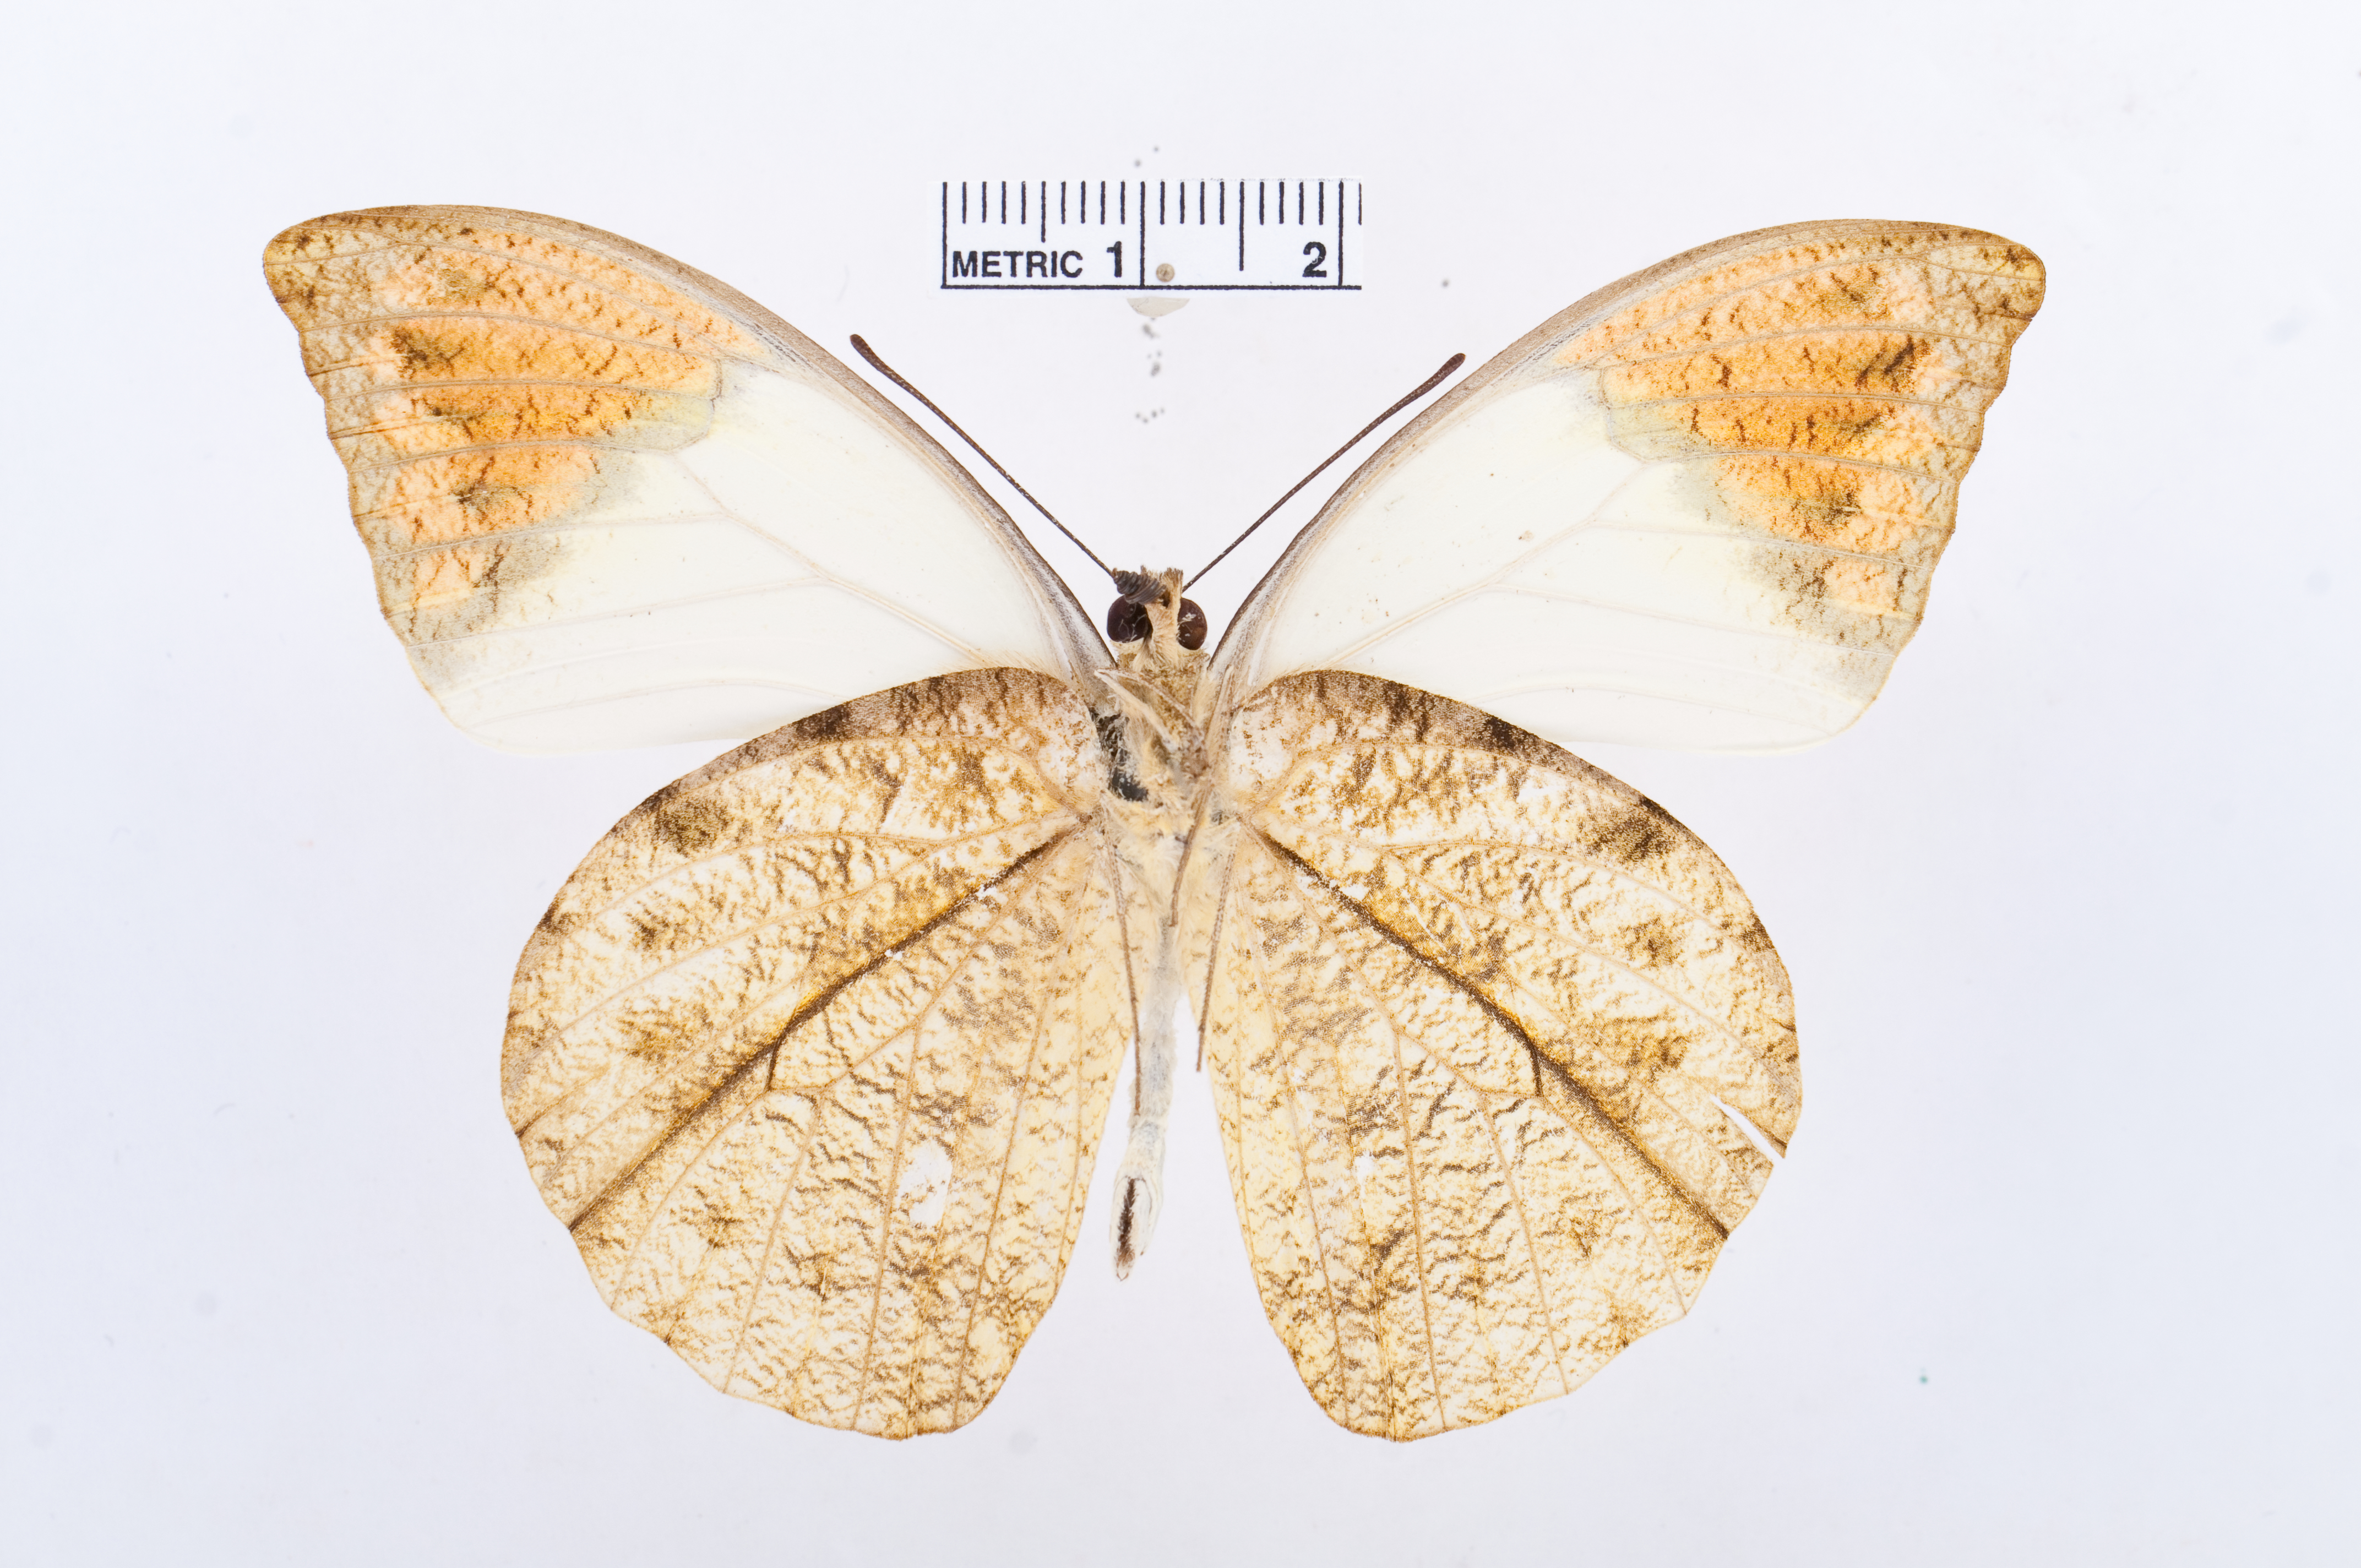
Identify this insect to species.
Hebomoia glaucippe
